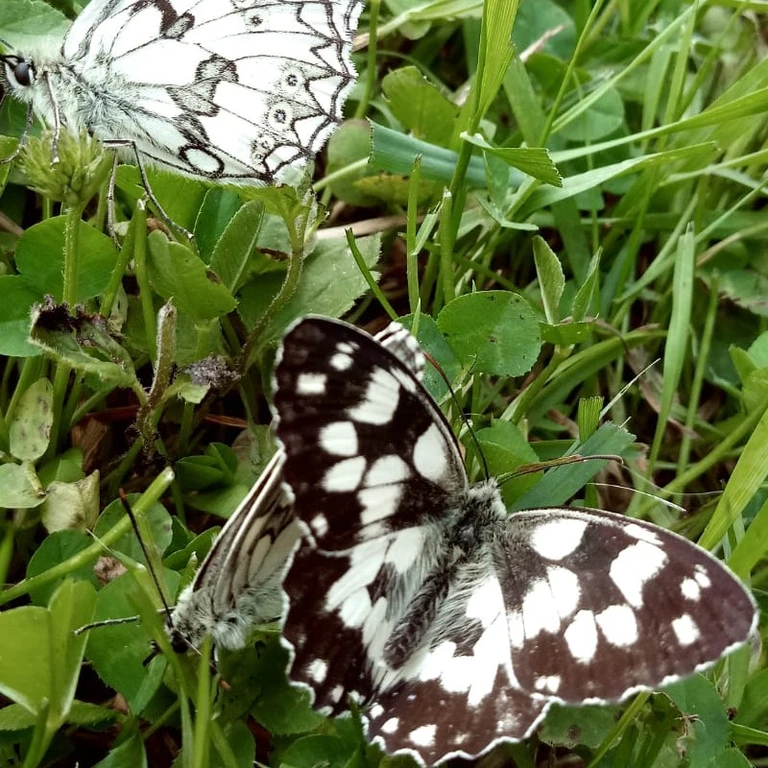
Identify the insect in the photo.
Melanargia galathea
